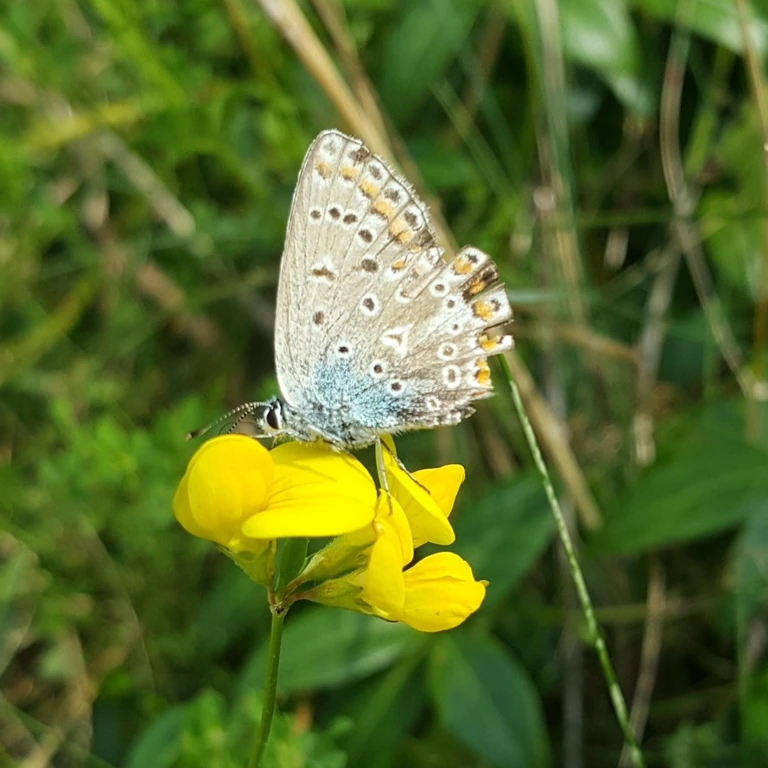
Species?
Polyommatus icarus
